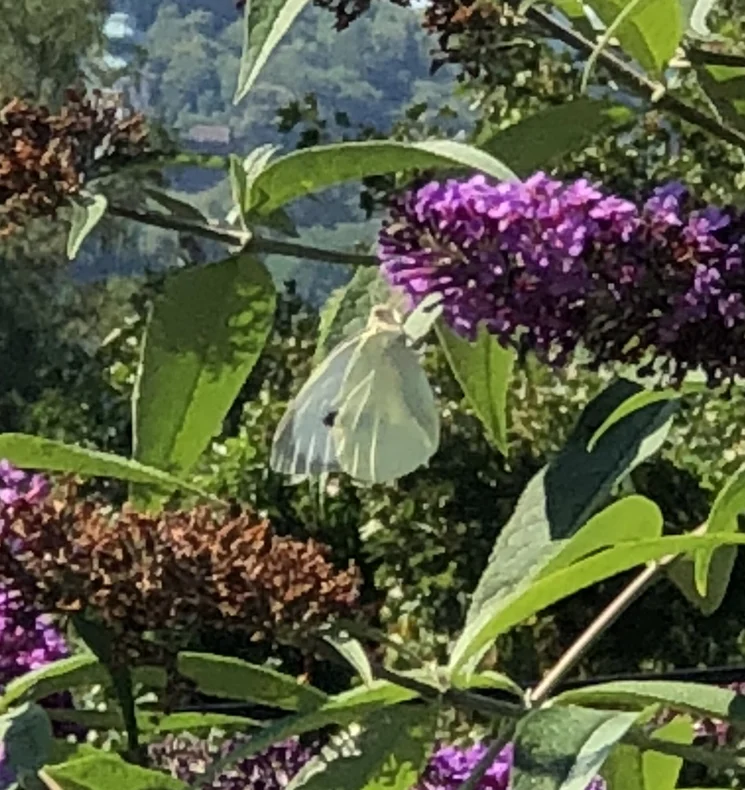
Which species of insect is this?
Pieris brassicae
